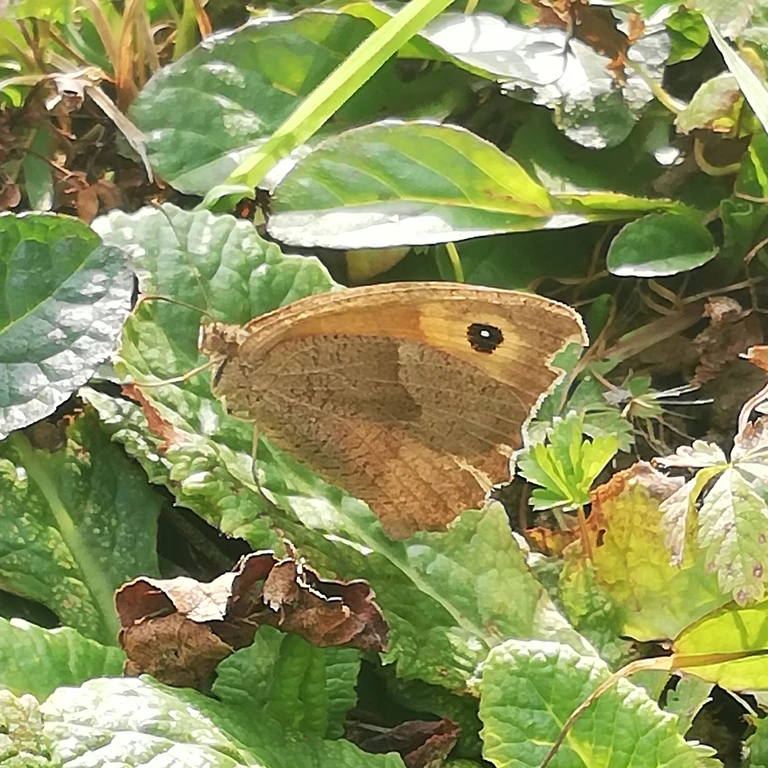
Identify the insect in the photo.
Maniola jurtina
